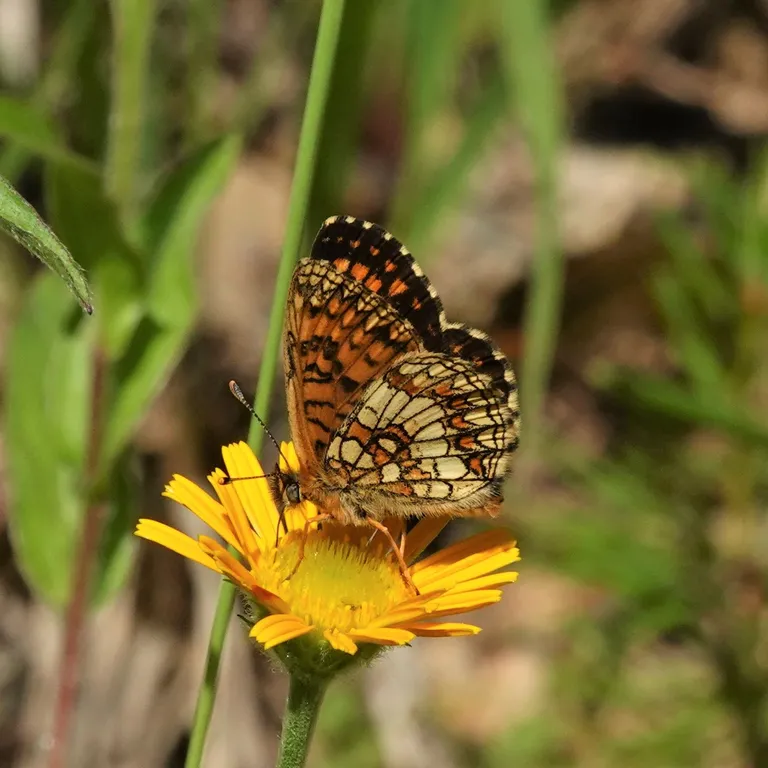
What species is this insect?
Melitaea athalia
